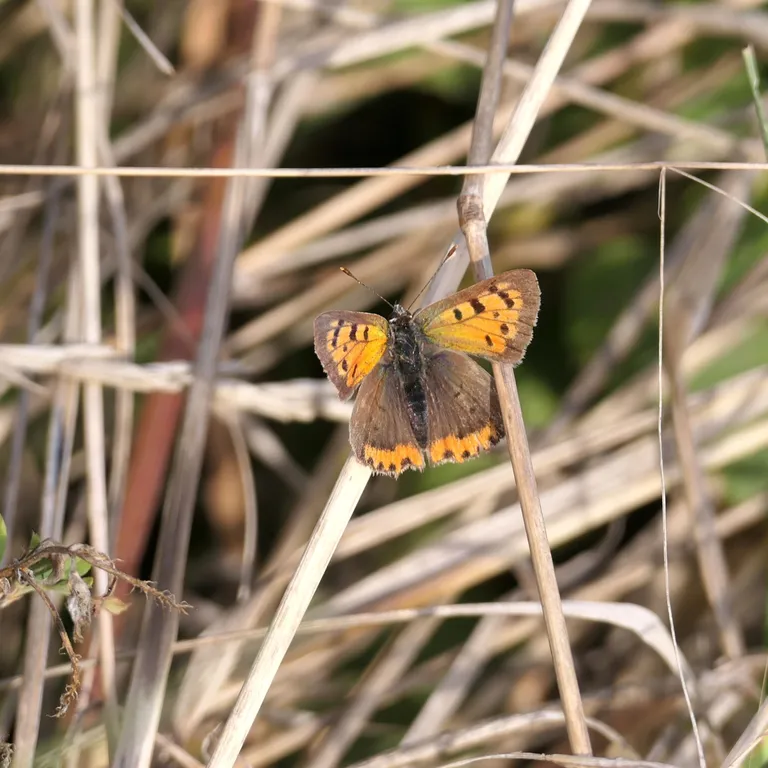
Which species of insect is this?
Lycaena phlaeas
